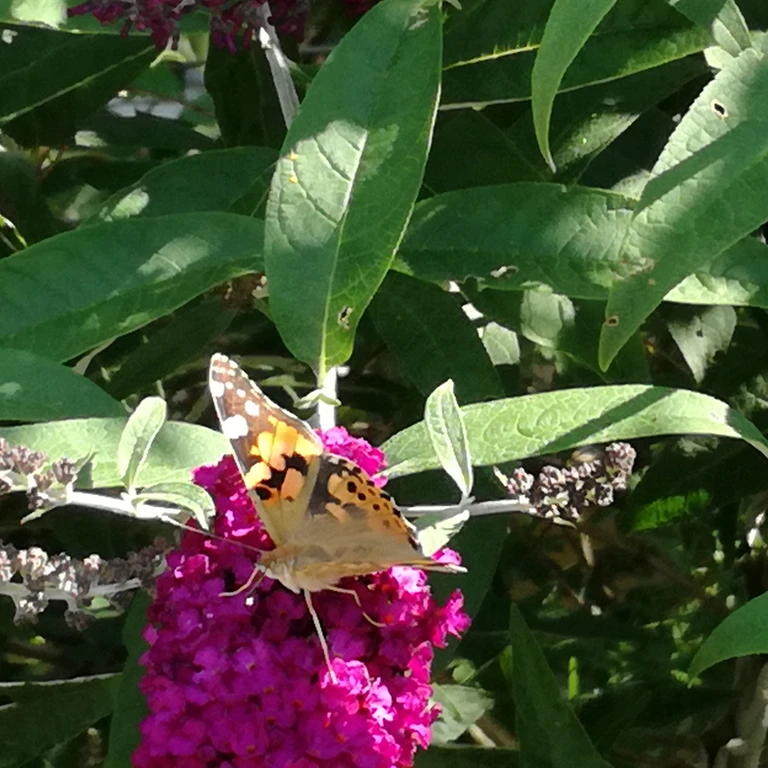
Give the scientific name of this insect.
Vanessa cardui
